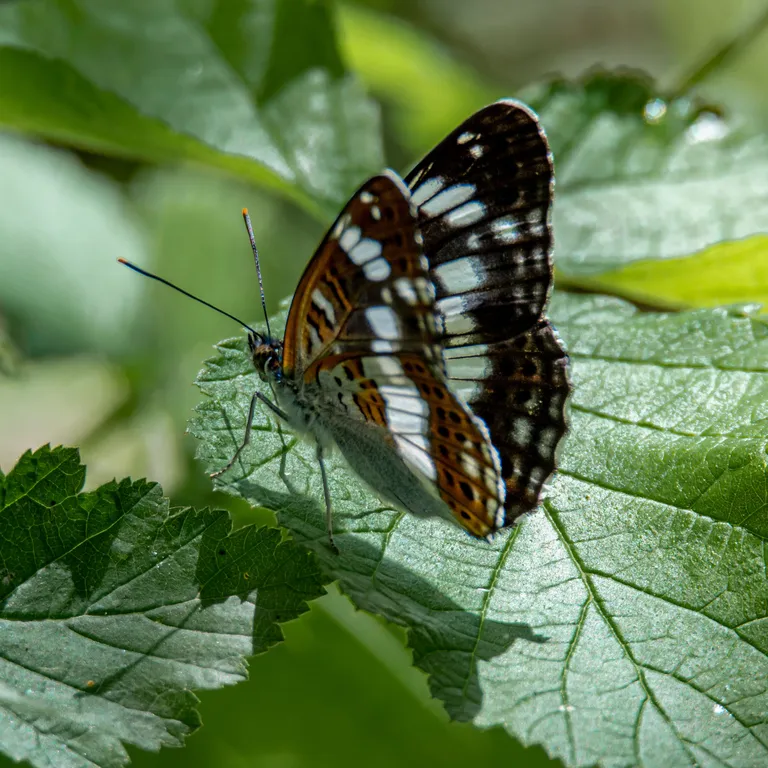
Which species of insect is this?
Limenitis camilla (also Ladoga camilla)
